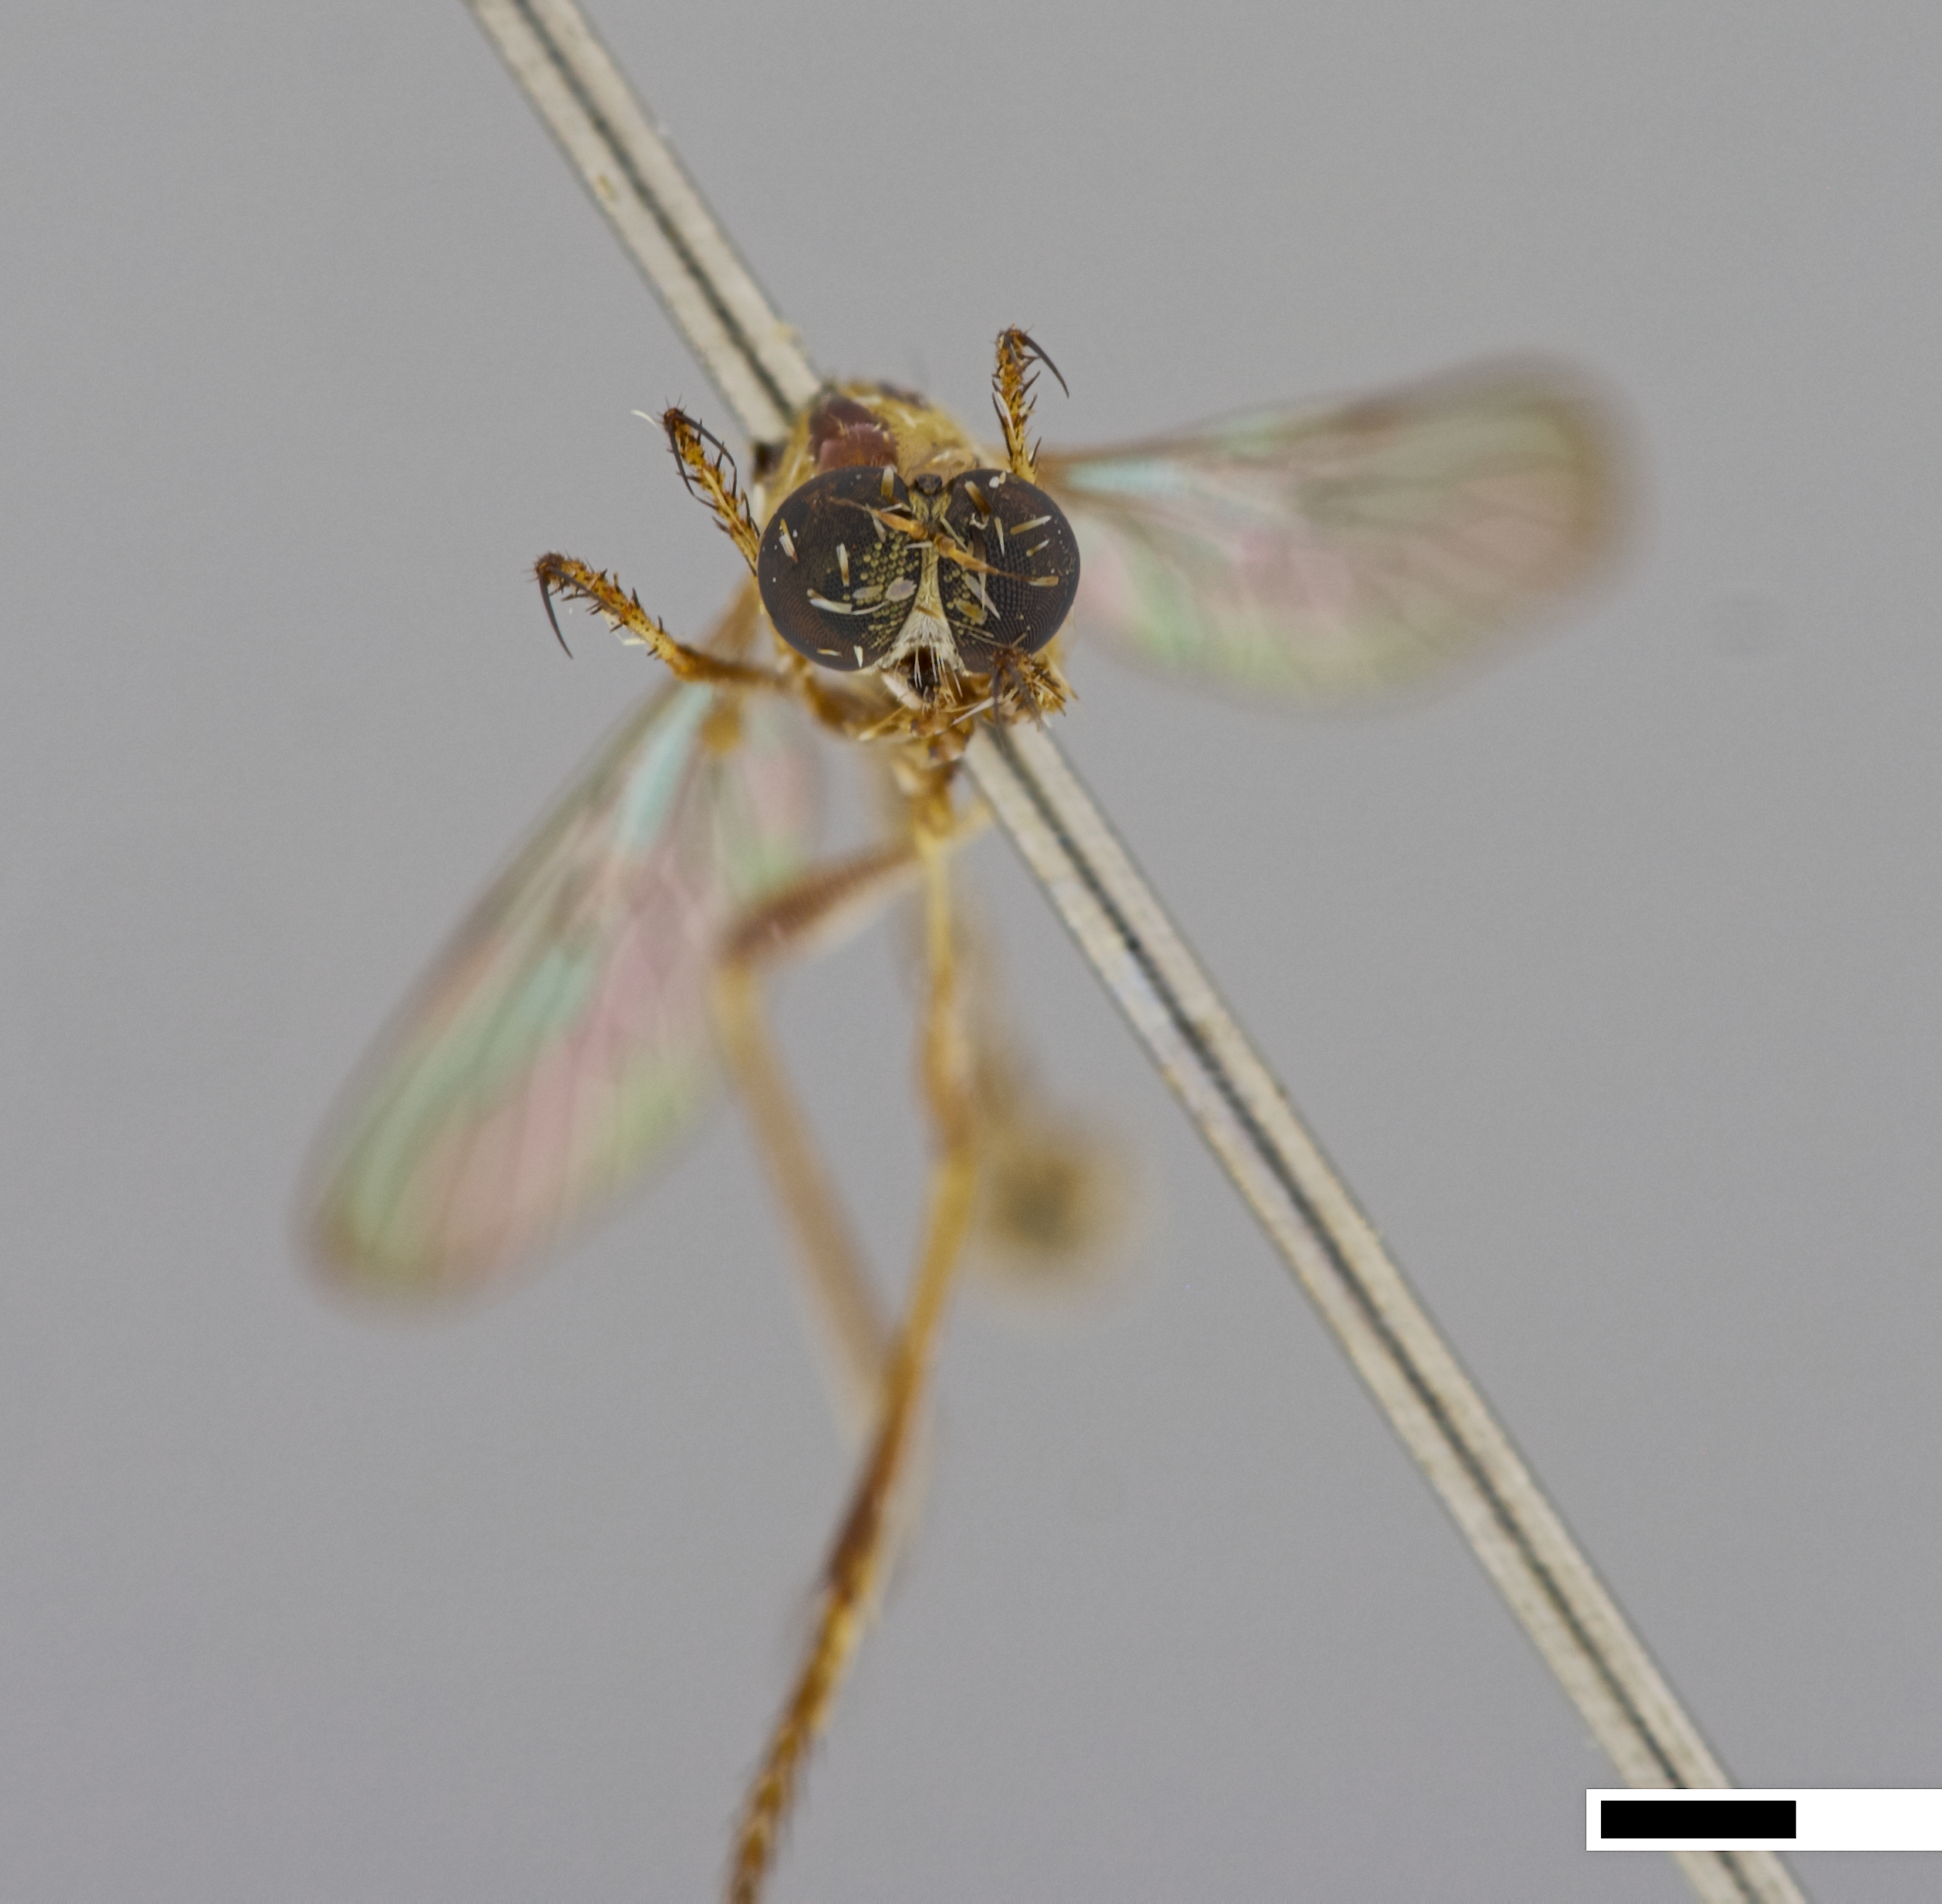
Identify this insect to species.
Euscelidia lucioides
